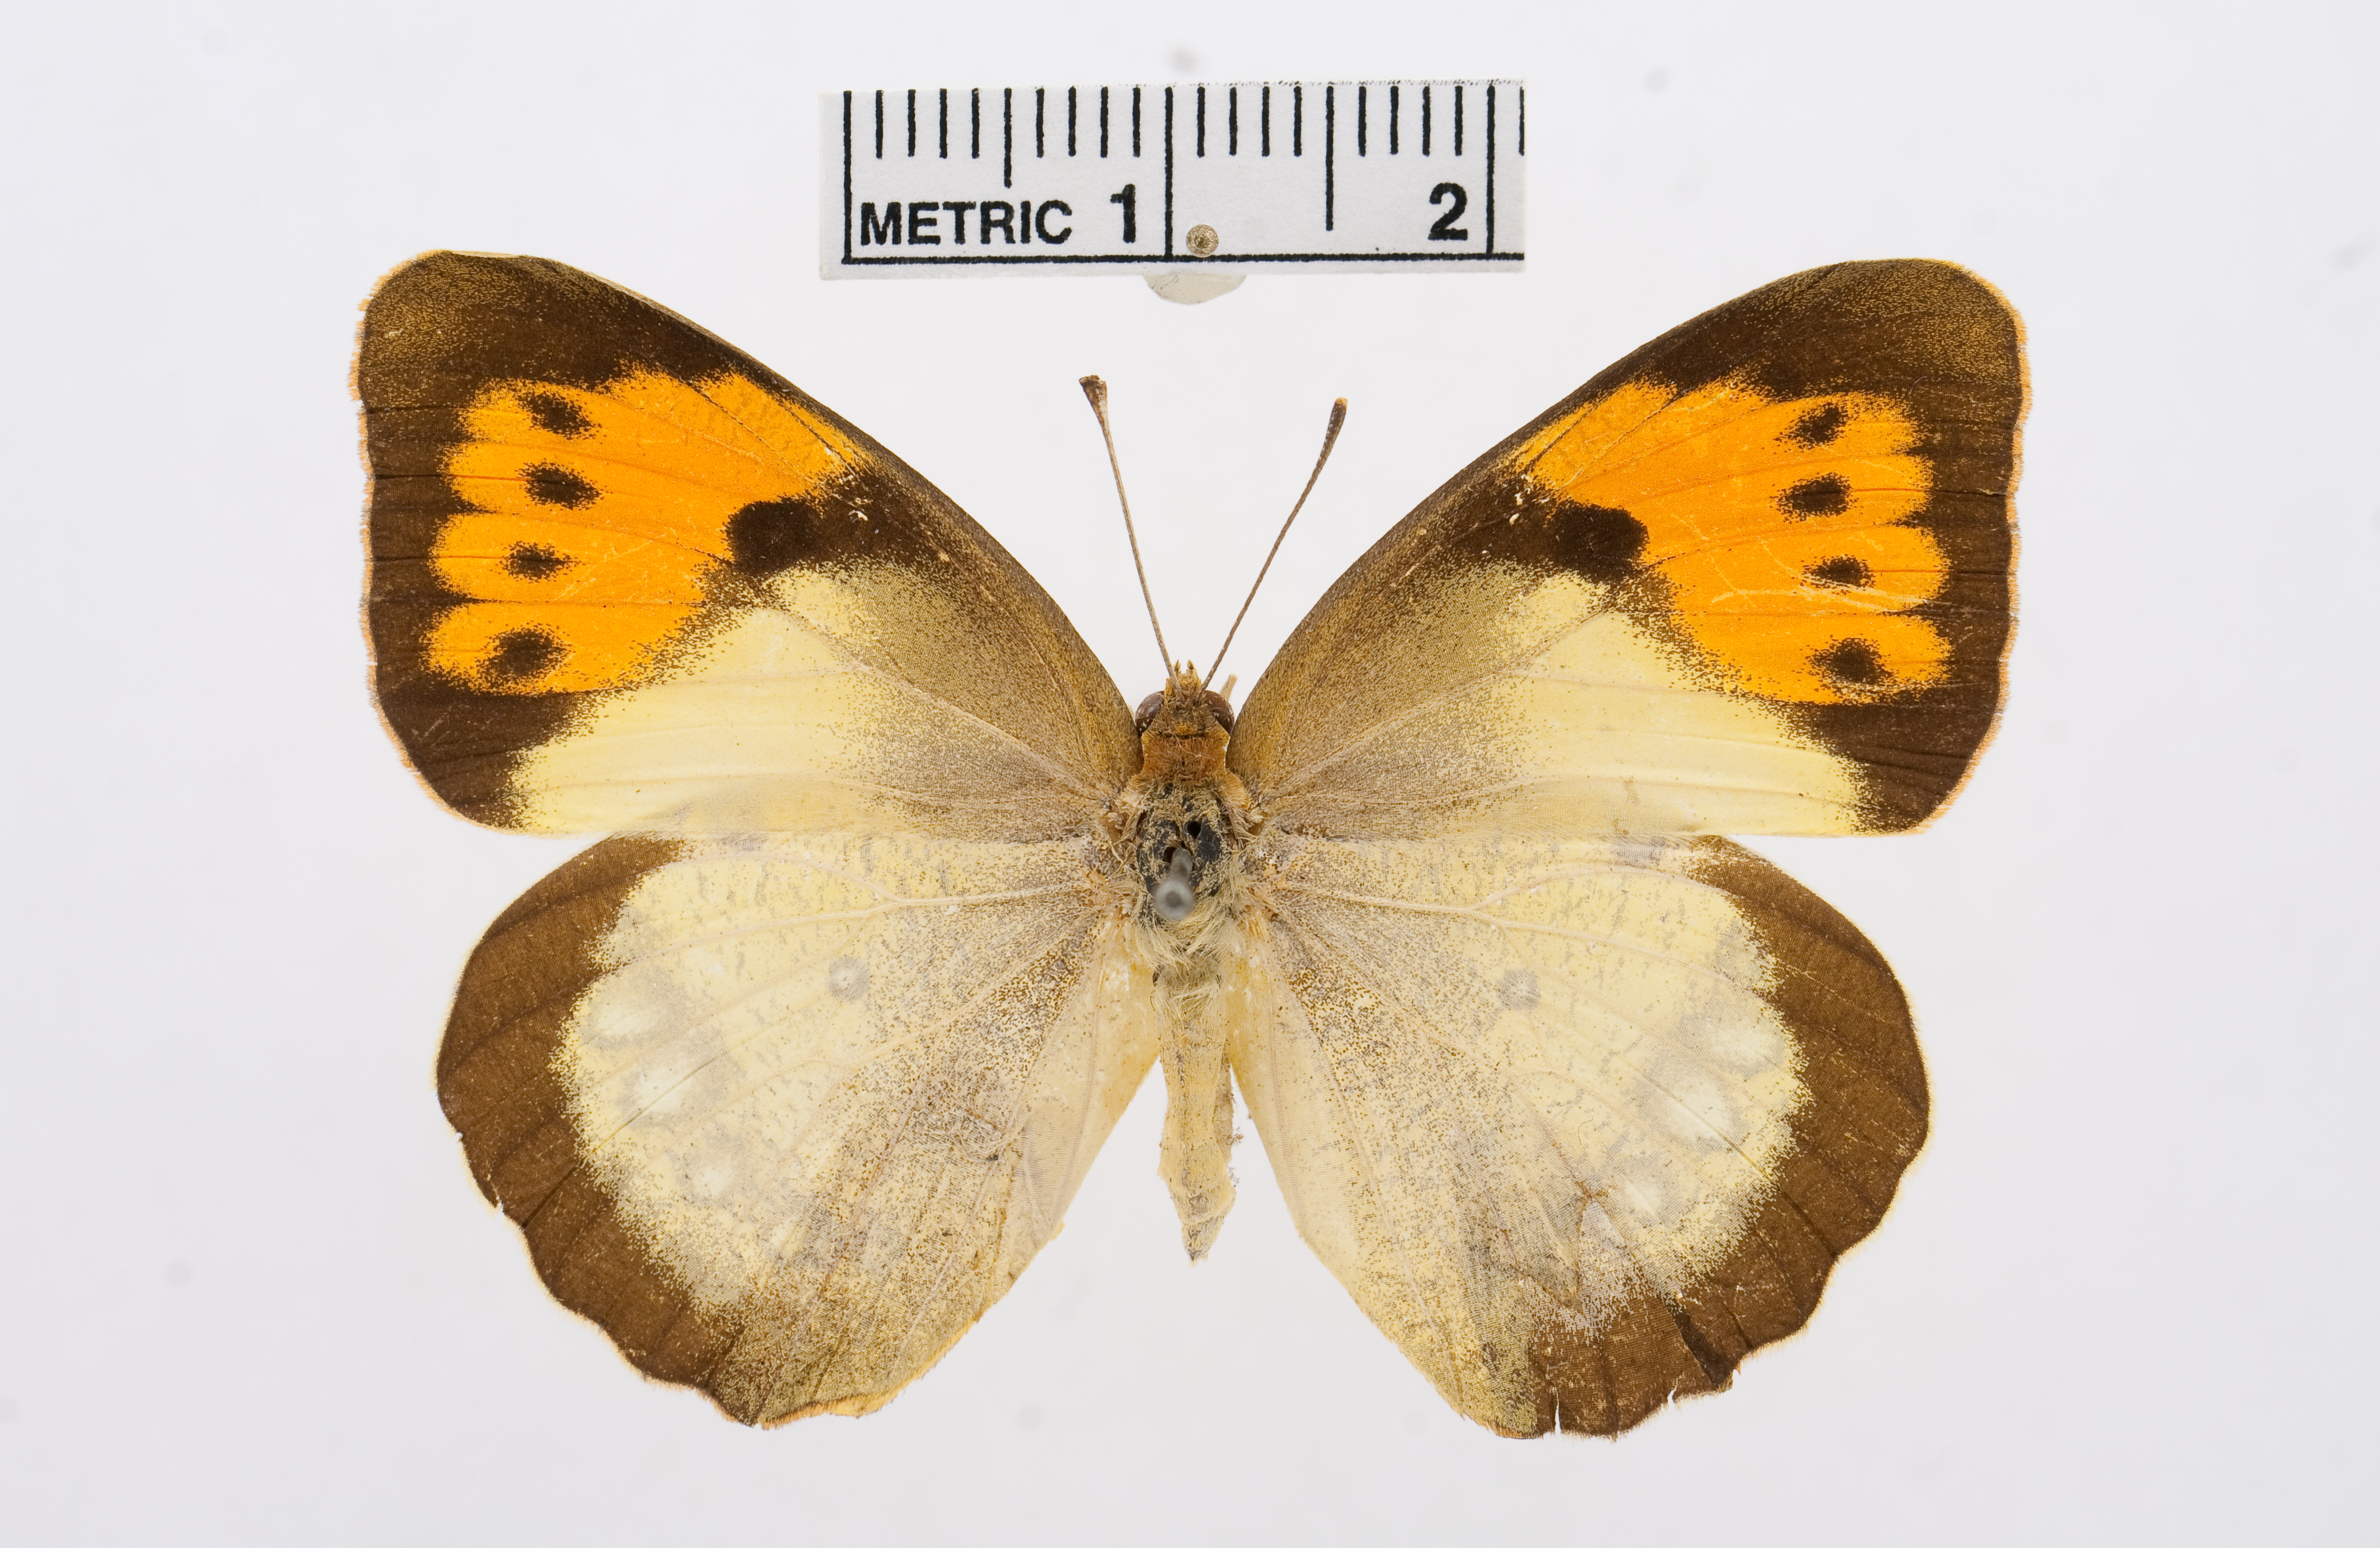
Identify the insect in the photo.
Ixias marianne
